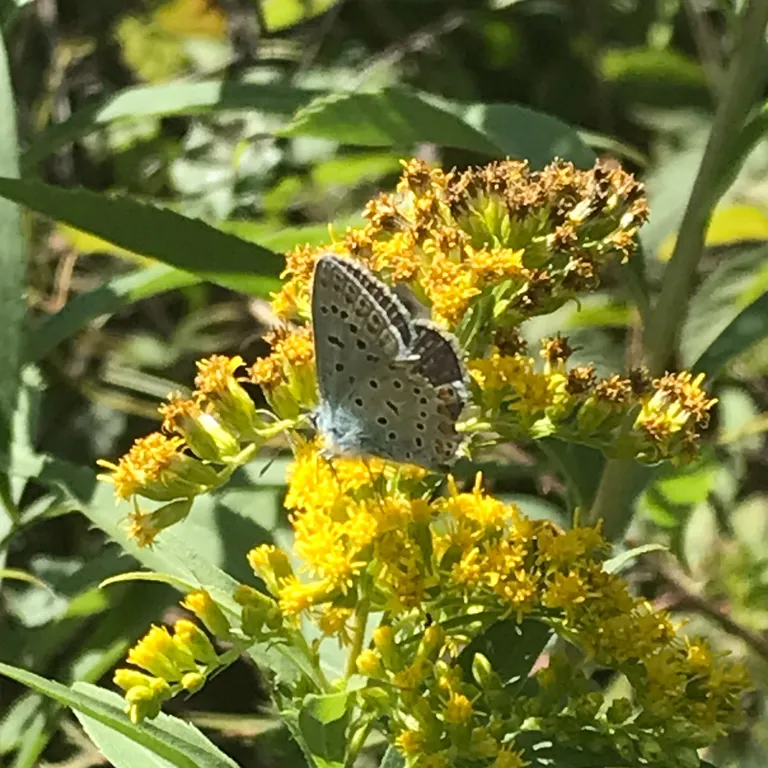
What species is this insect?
Polyommatus icarus
